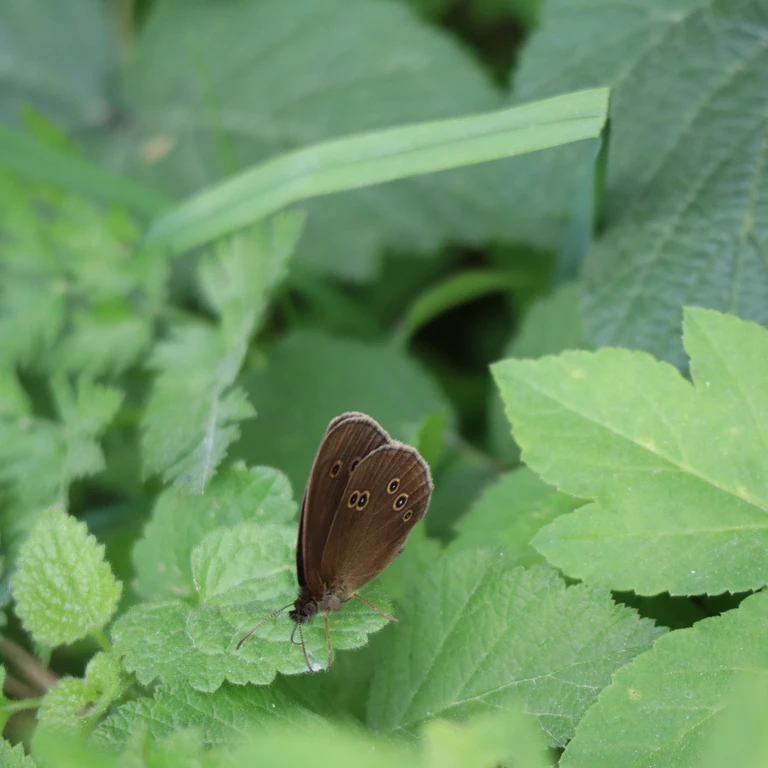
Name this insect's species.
Aphantopus hyperantus
